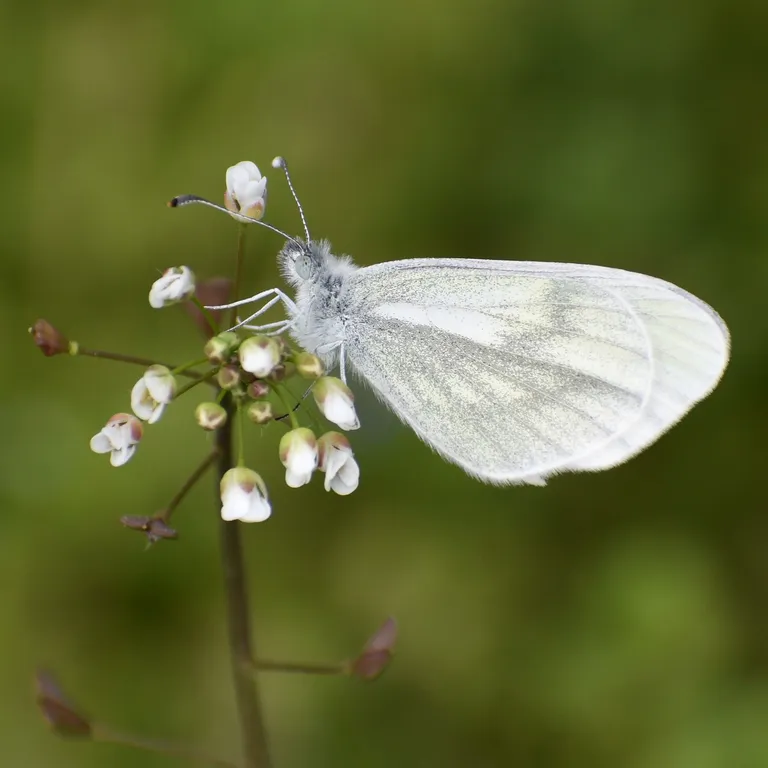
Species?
Leptidea sinapis/juvernica
